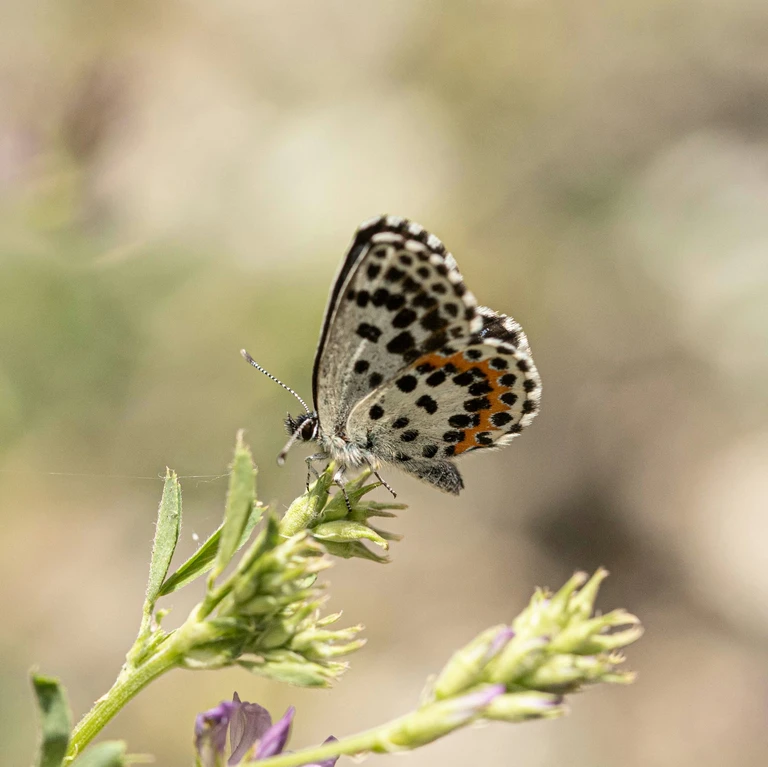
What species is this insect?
Scolitantides orion
